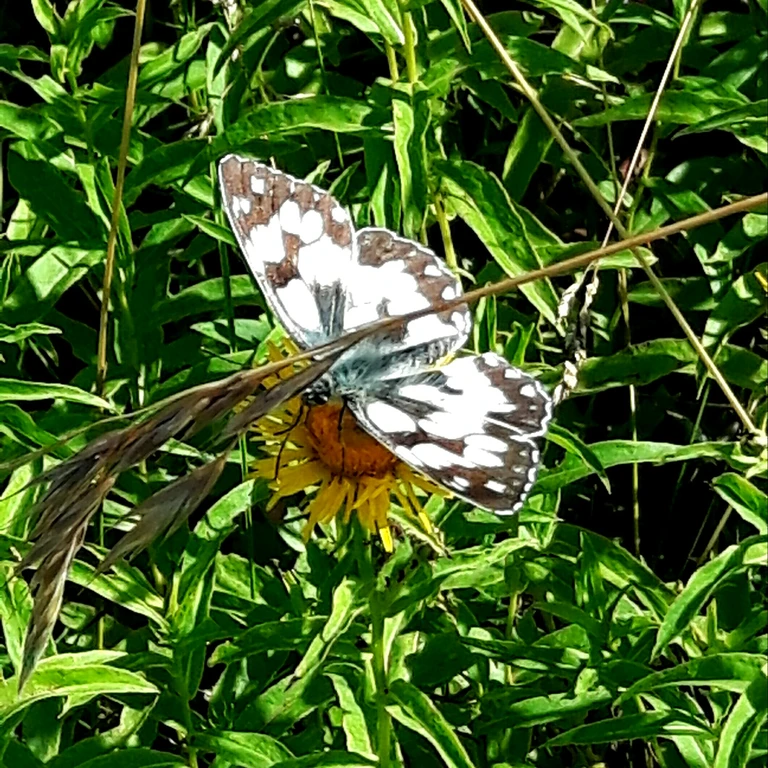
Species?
Melanargia galathea
